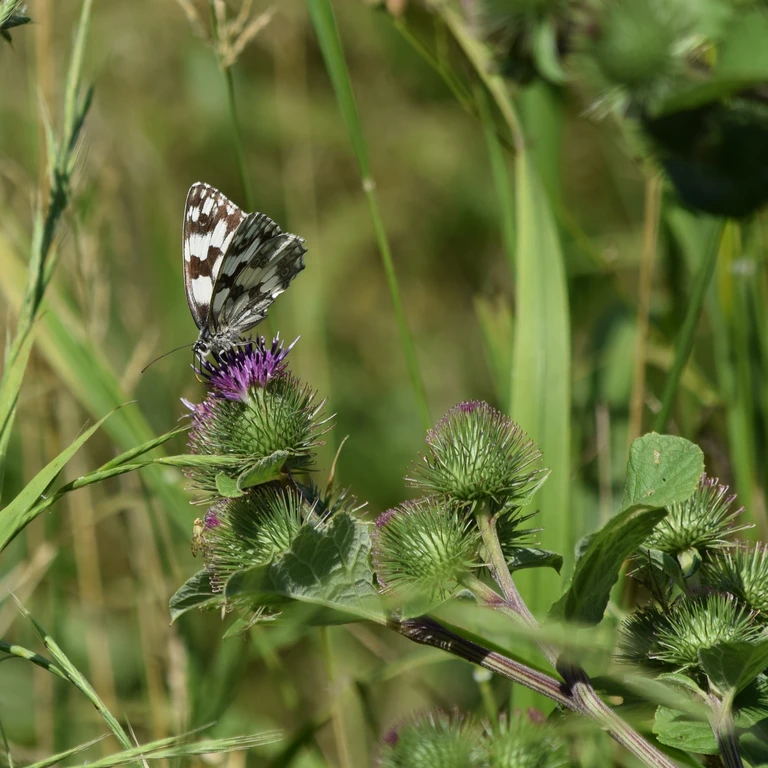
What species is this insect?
Melanargia galathea
